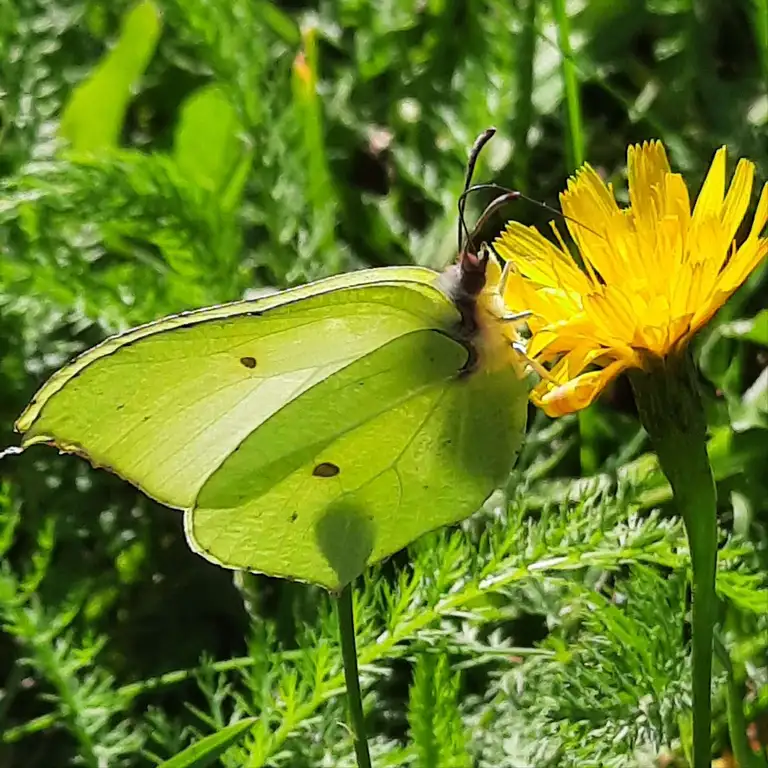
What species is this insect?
Gonepteryx rhamni
